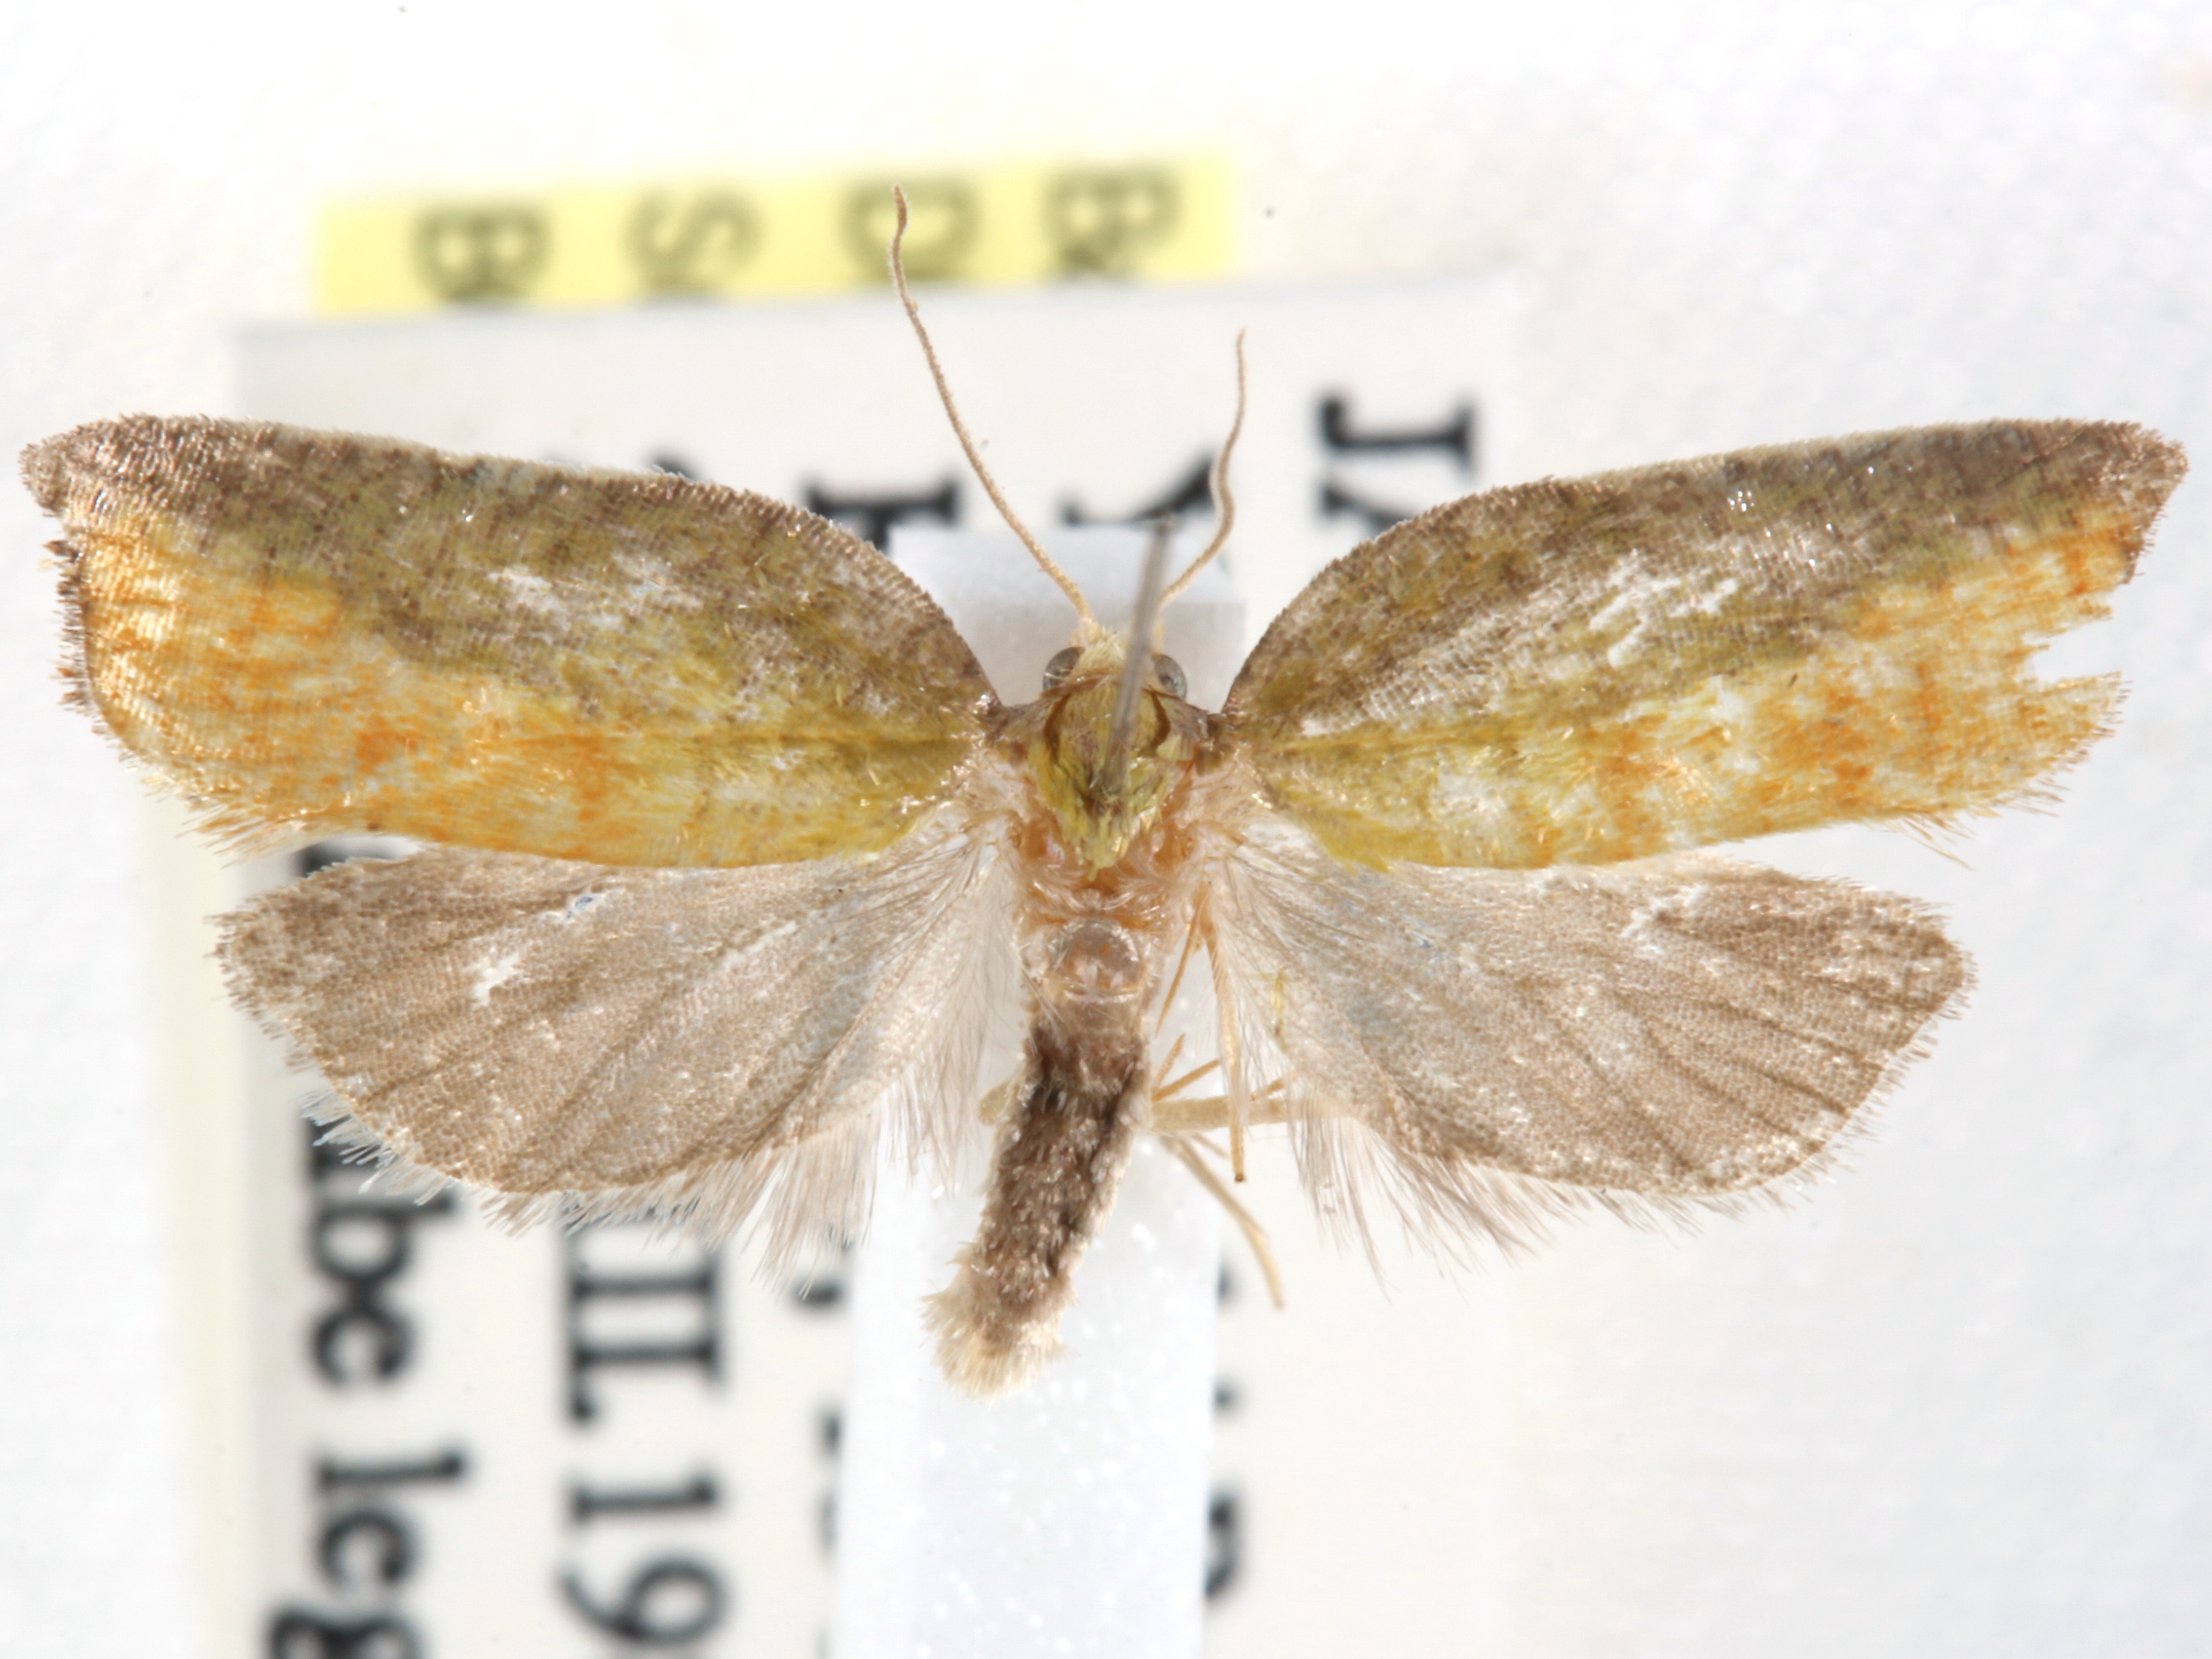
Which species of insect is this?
Acleris paradiseana
